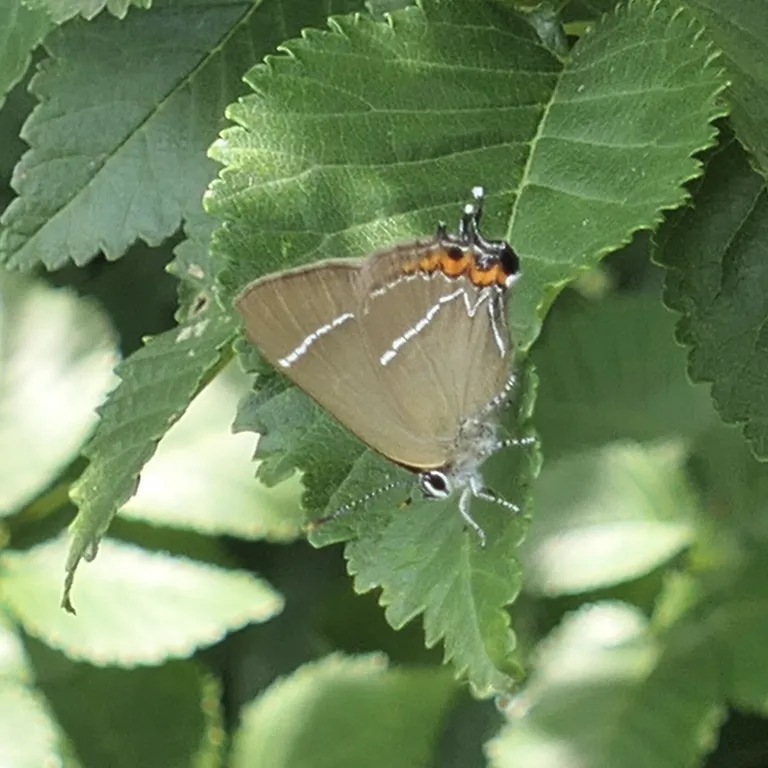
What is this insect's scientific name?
Satyrium w-album
